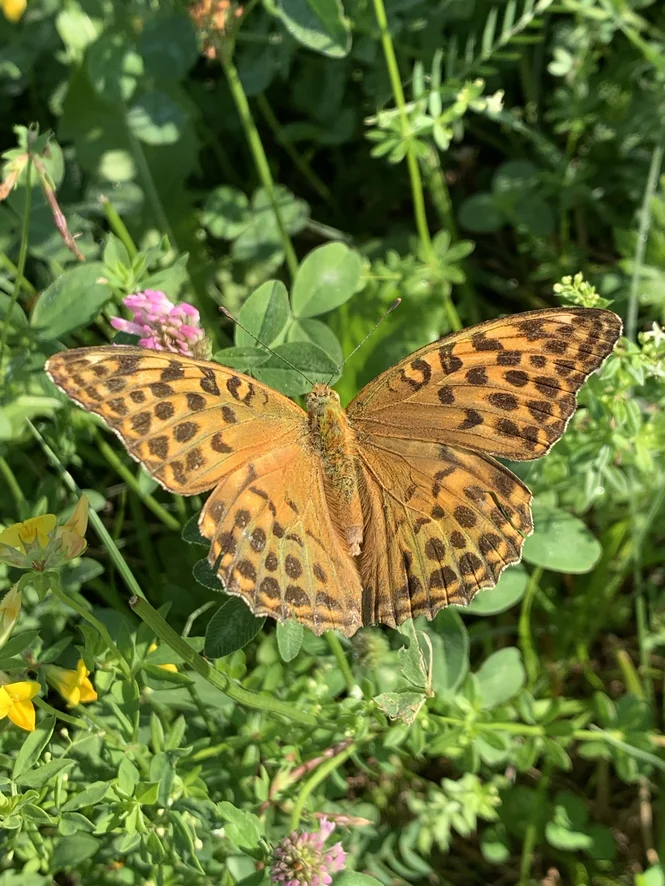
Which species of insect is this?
Argynnis paphia
